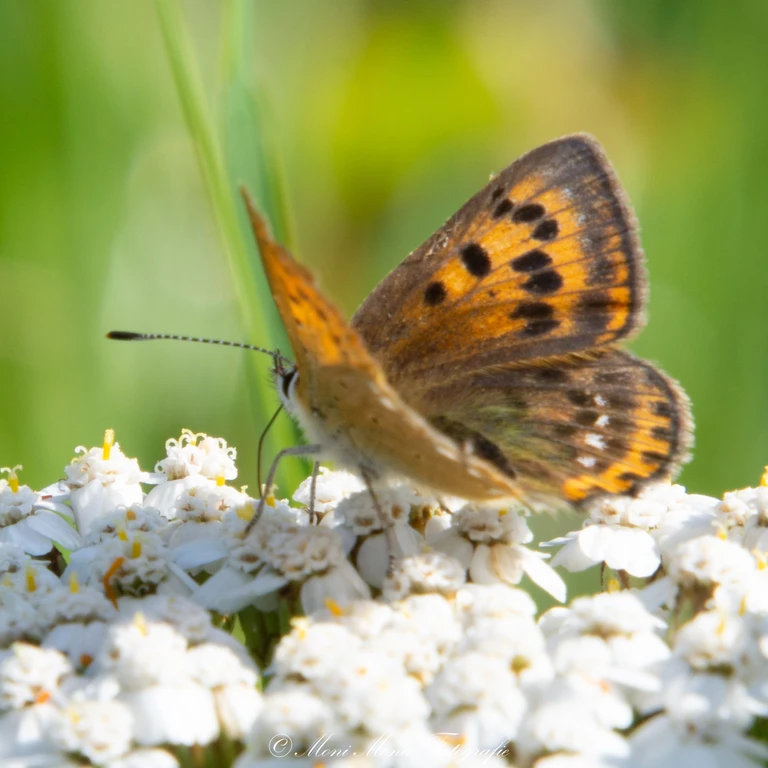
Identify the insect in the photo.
Lycaena virgaureae
